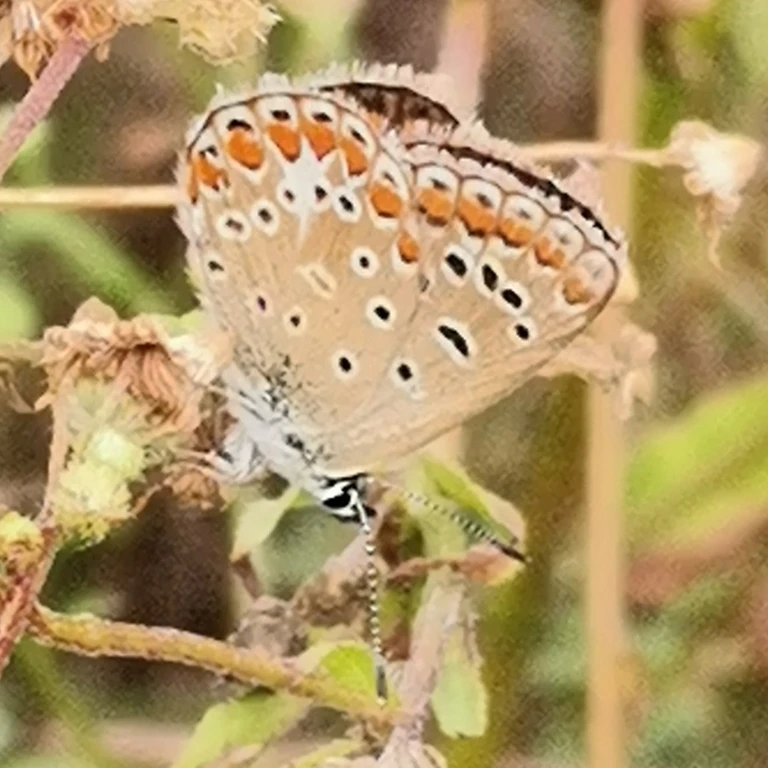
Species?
Polyommatus icarus
